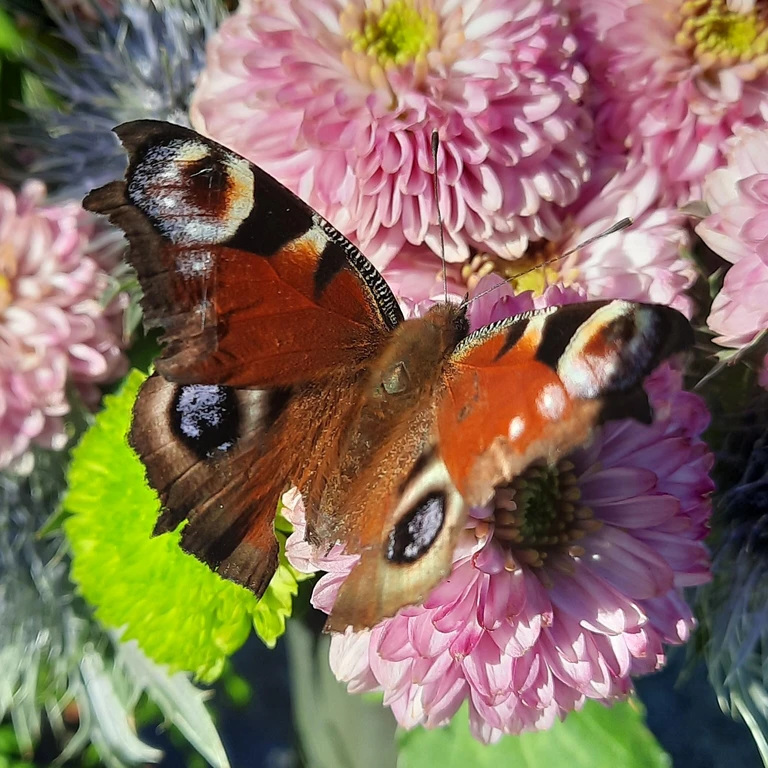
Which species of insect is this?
Aglais io
